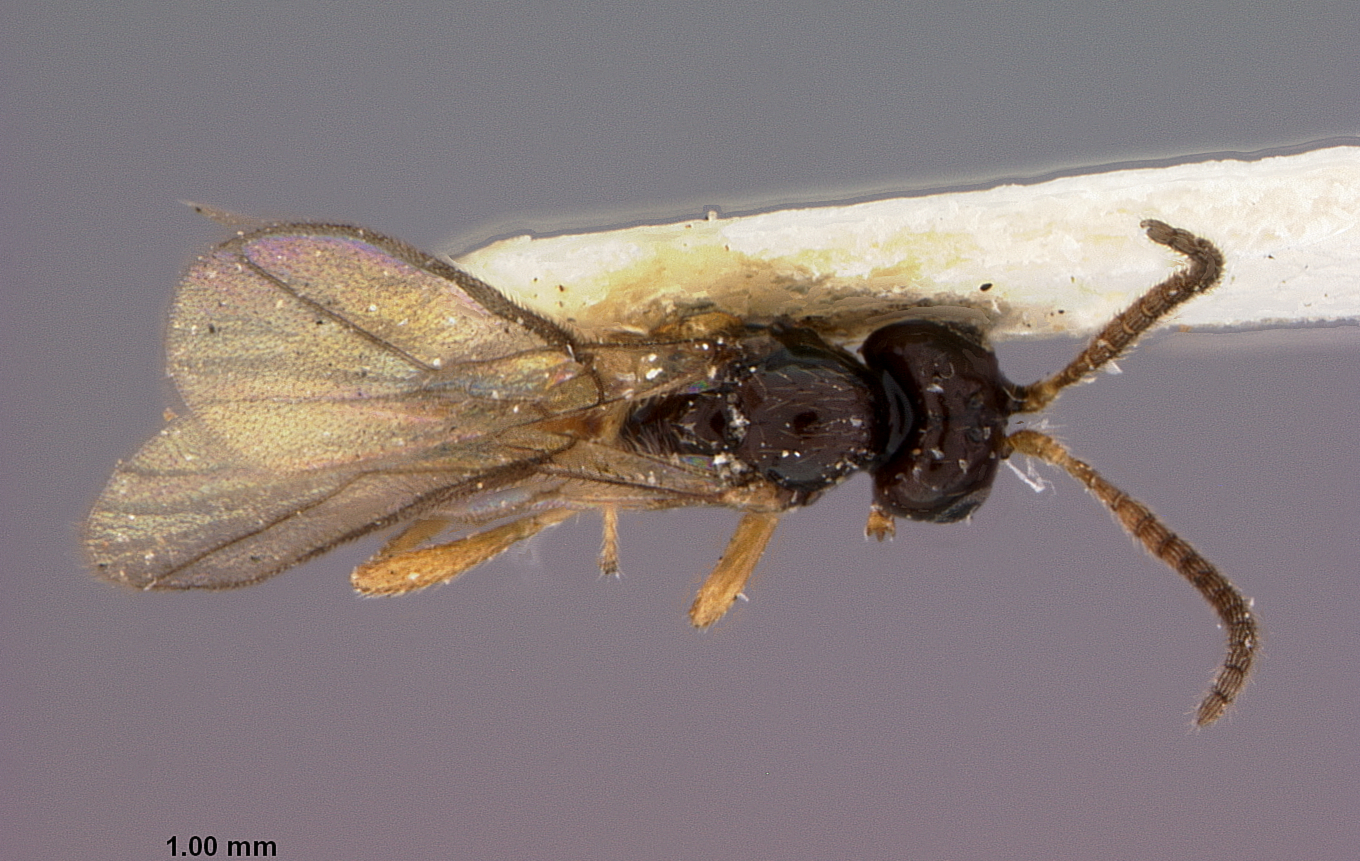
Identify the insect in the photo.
Synaldis megaseliae
